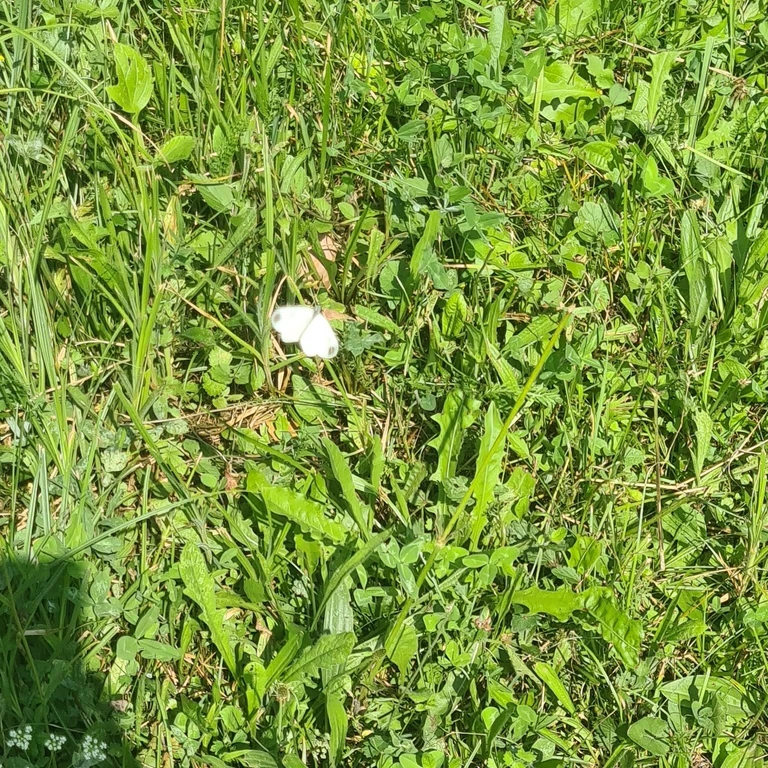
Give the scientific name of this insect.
Leptidea sinapis/juvernica
